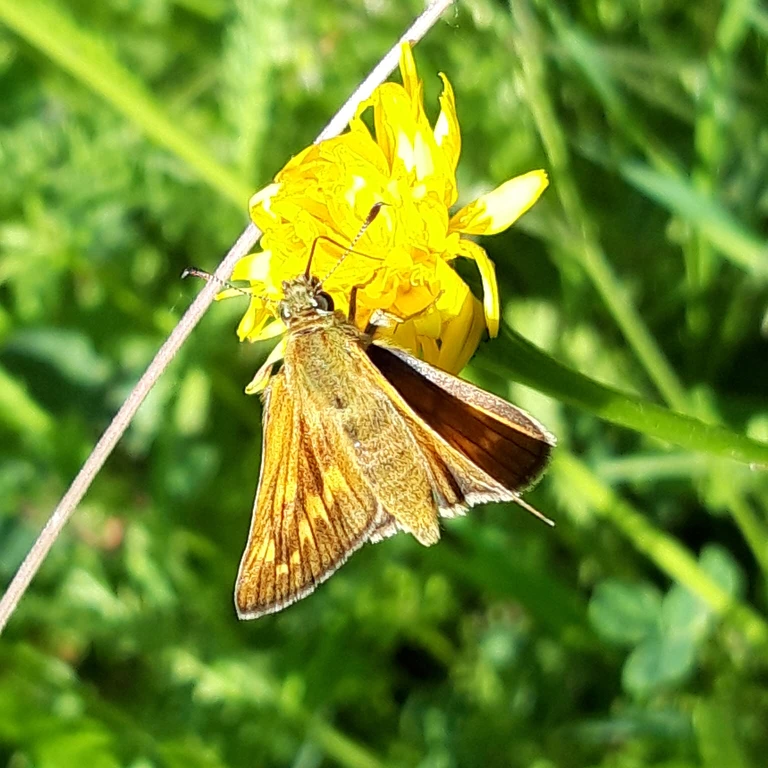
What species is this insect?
Ochlodes sylvanus (also Ochlodes venata)
